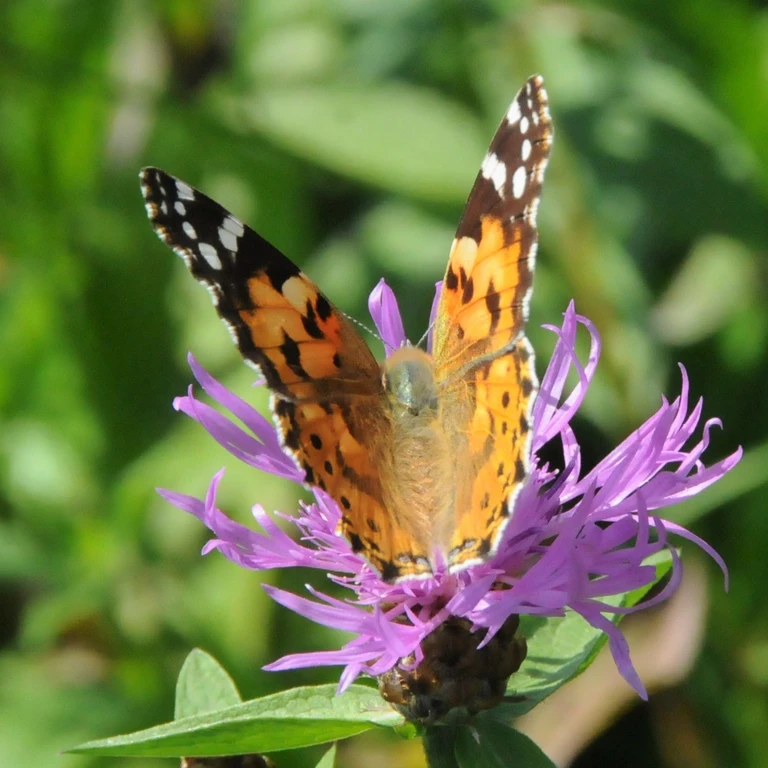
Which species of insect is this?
Vanessa cardui
